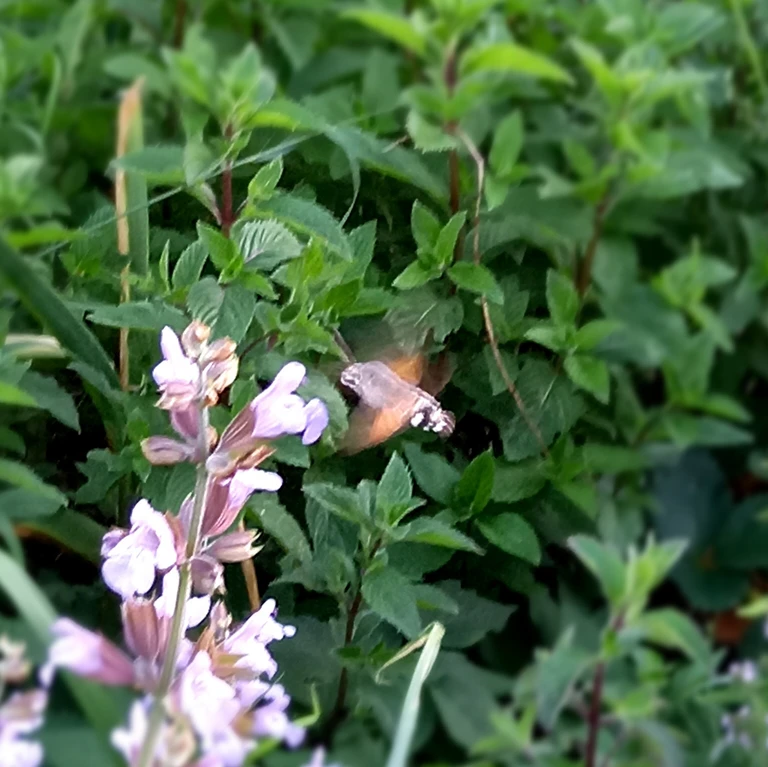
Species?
Macroglossum stellatarum
